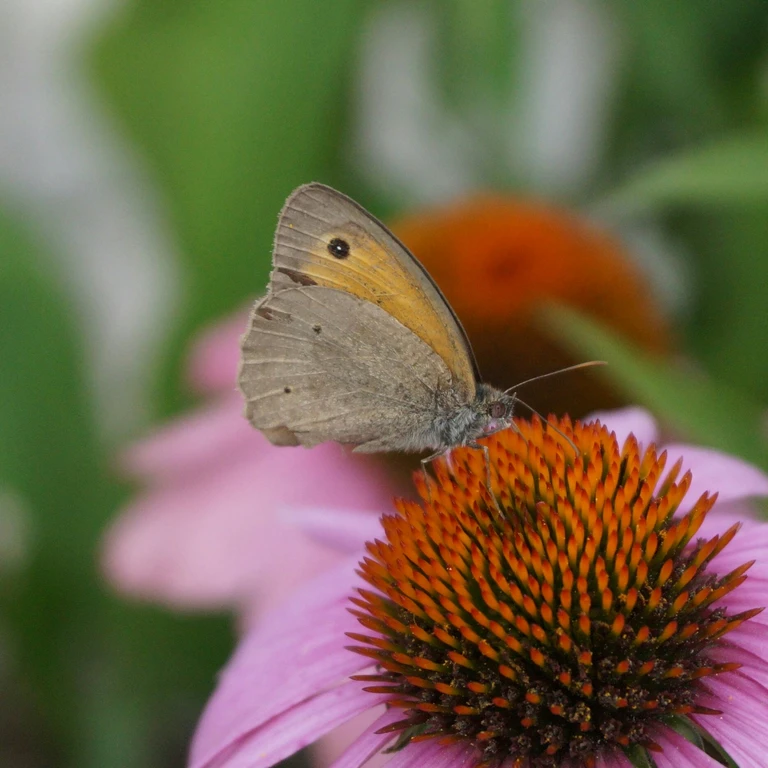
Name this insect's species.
Maniola jurtina
